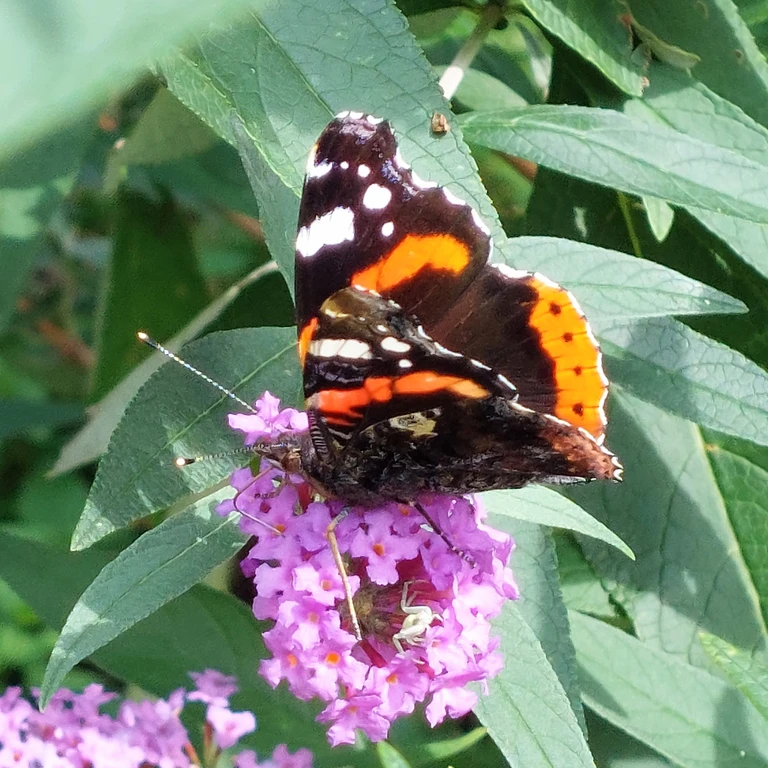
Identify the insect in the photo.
Vanessa atalanta
